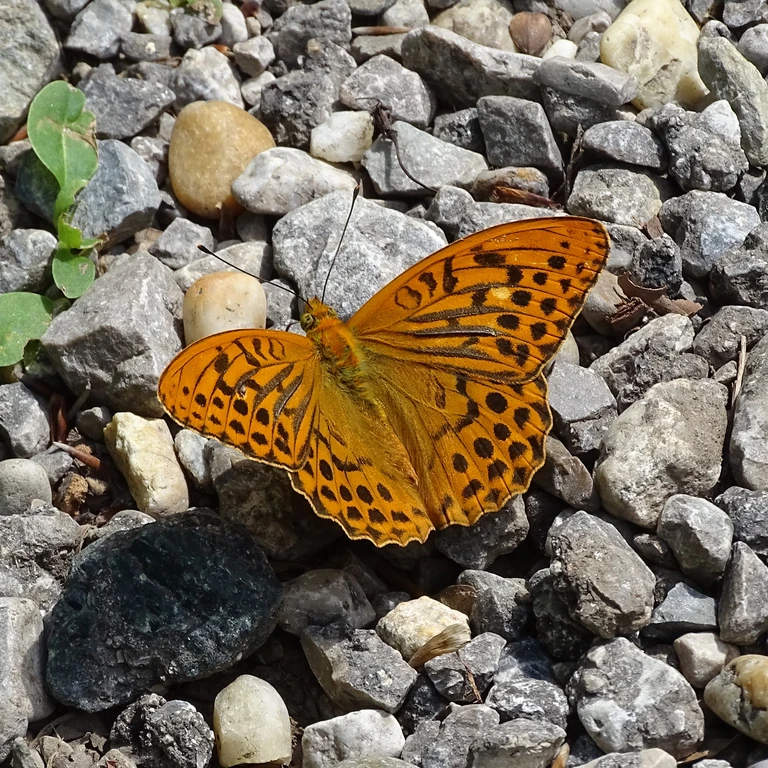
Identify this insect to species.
Argynnis paphia
